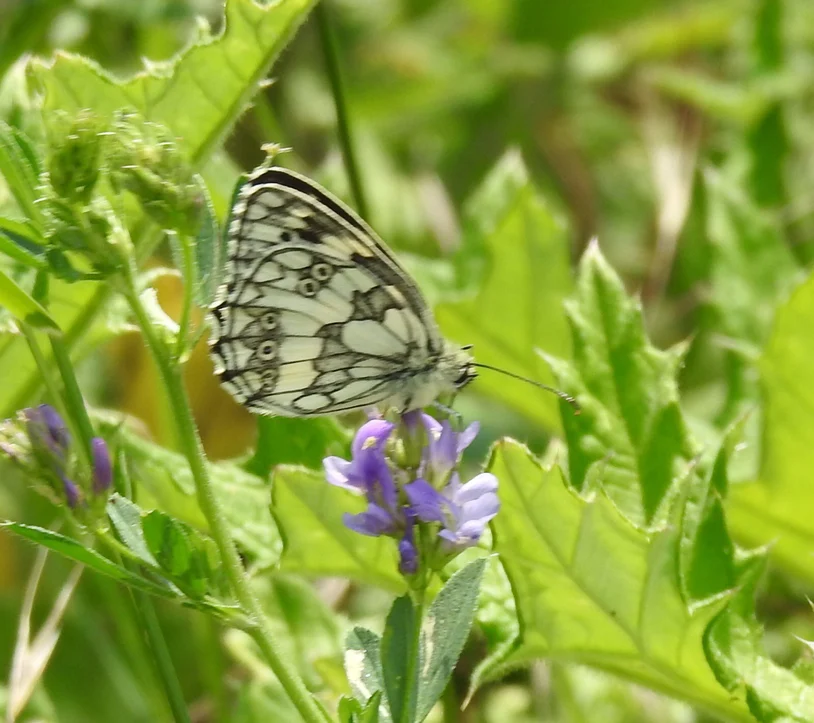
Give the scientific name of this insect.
Melanargia galathea
